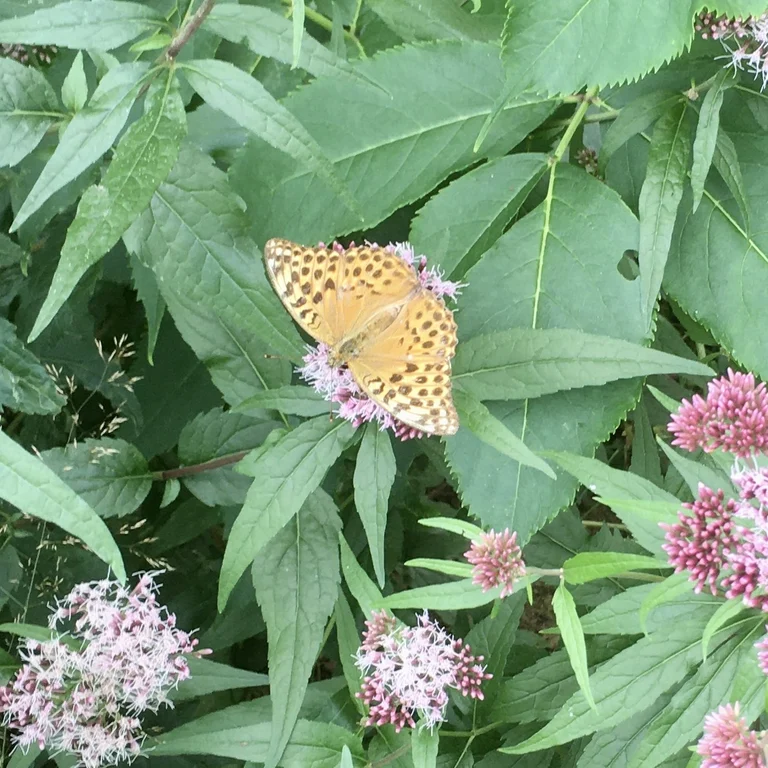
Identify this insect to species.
Argynnis paphia
